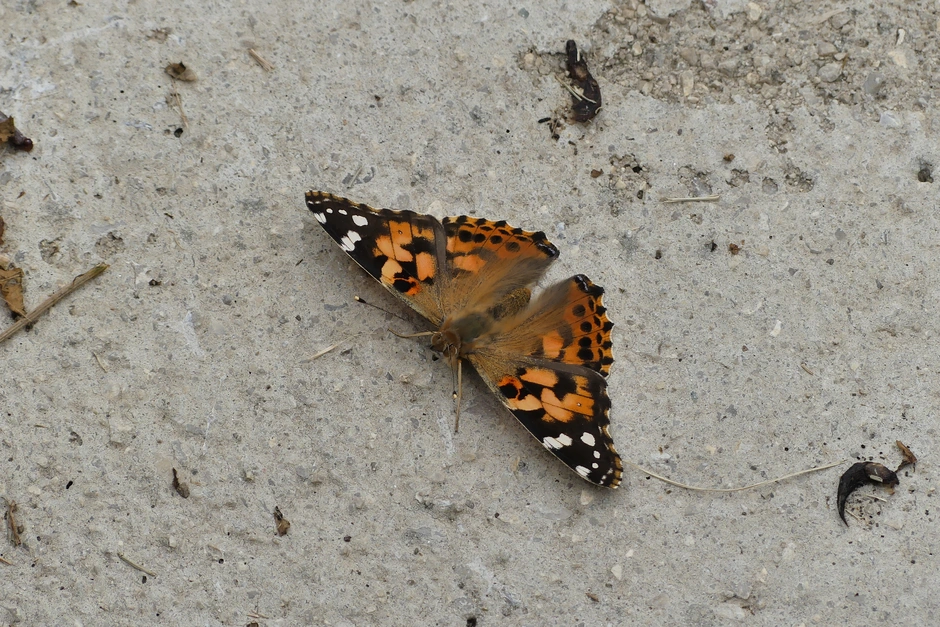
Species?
Vanessa cardui
